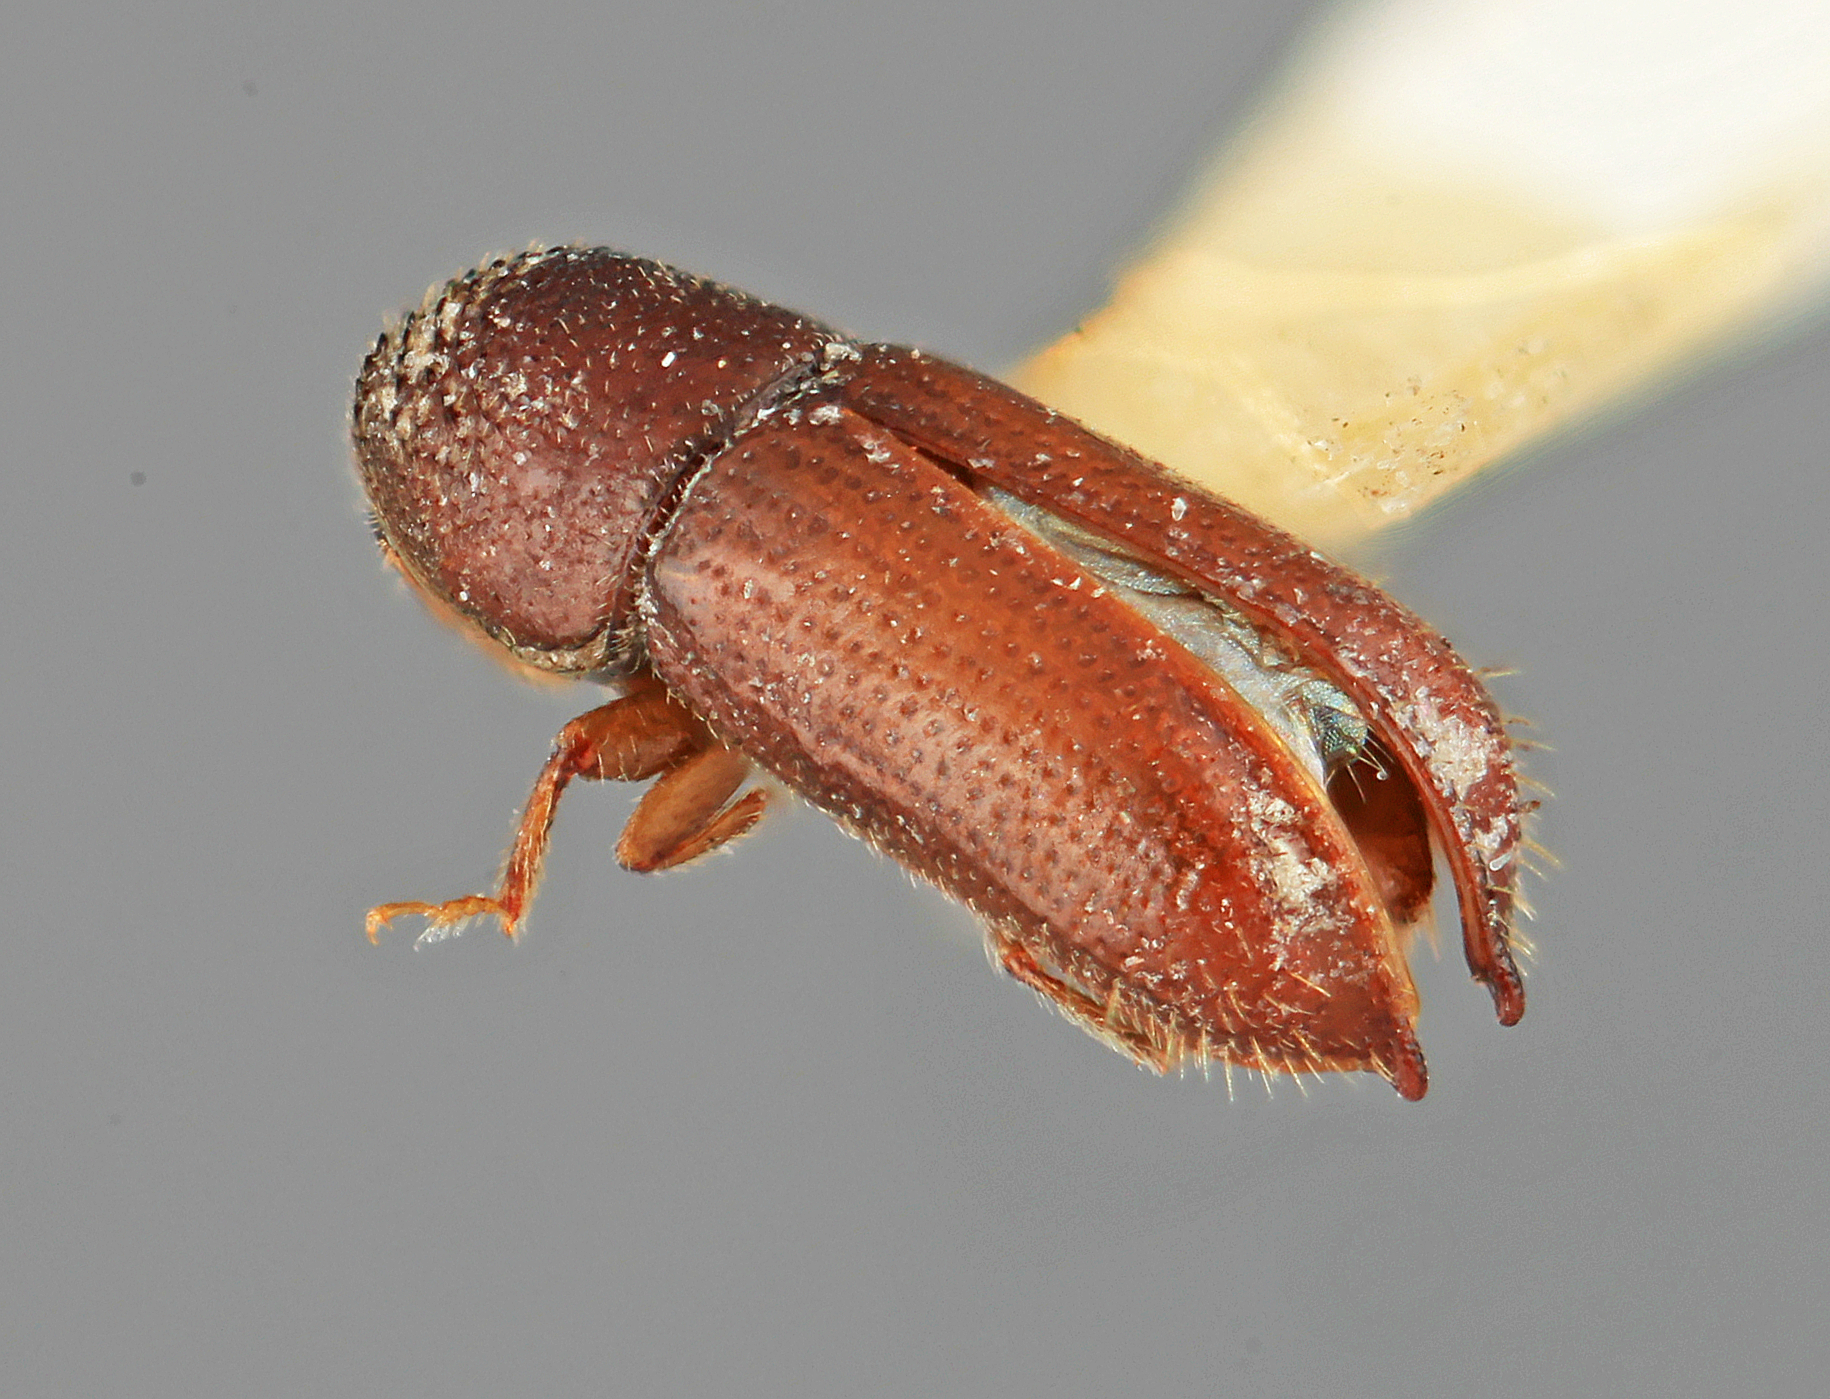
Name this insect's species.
Pityophthorus discretus
